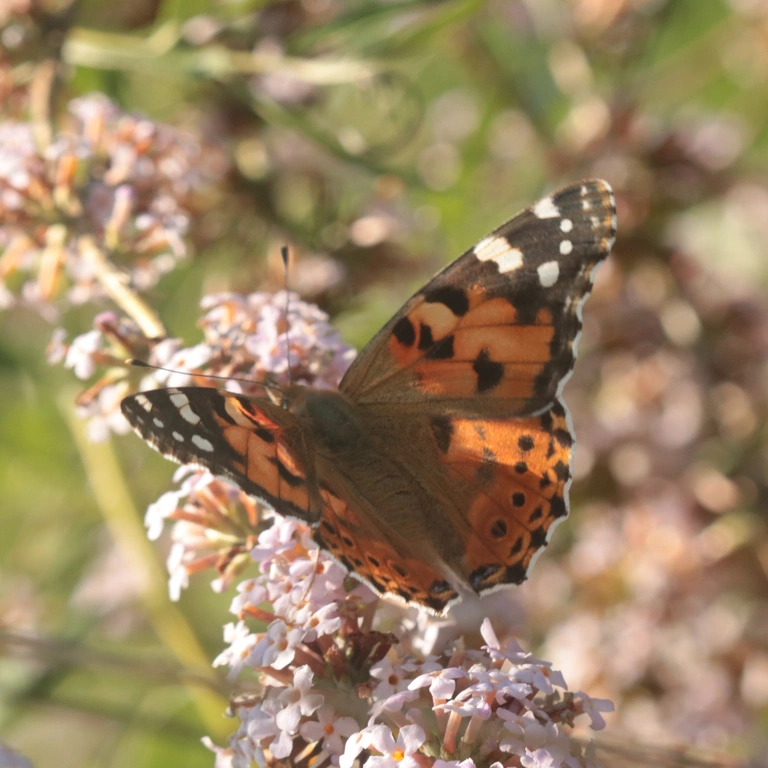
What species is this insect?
Vanessa cardui
